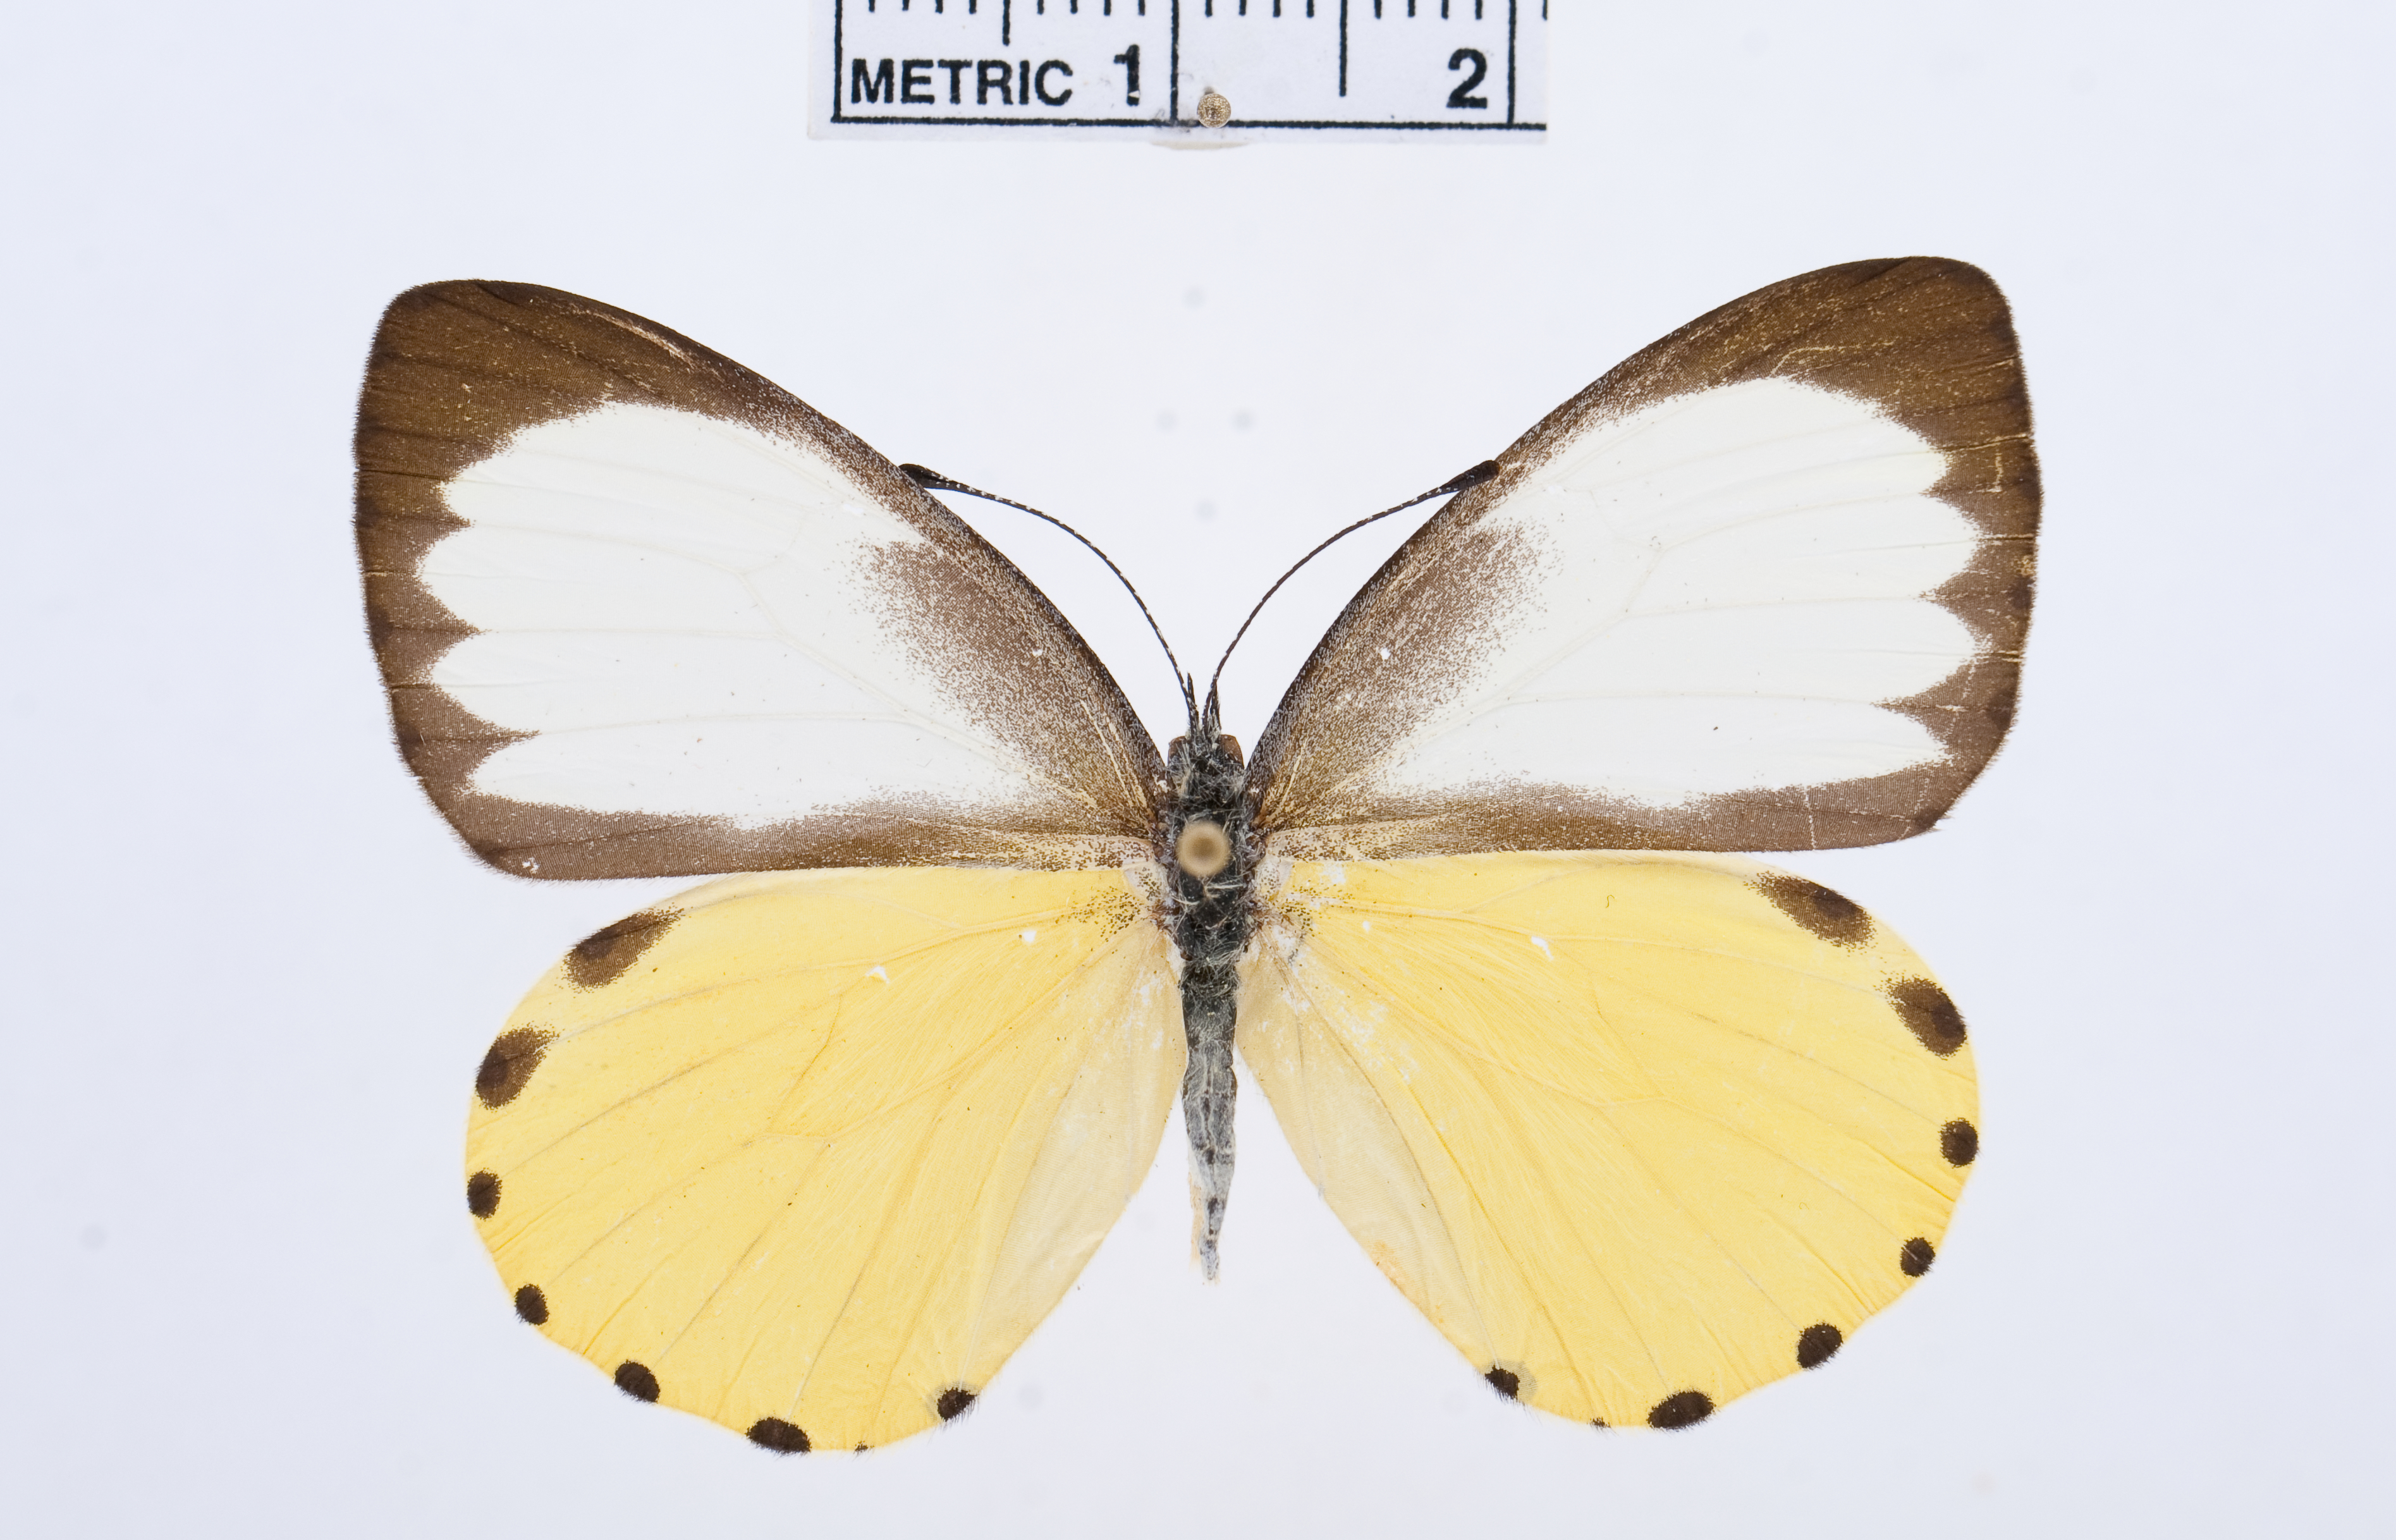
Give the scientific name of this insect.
Mylothris sagala
